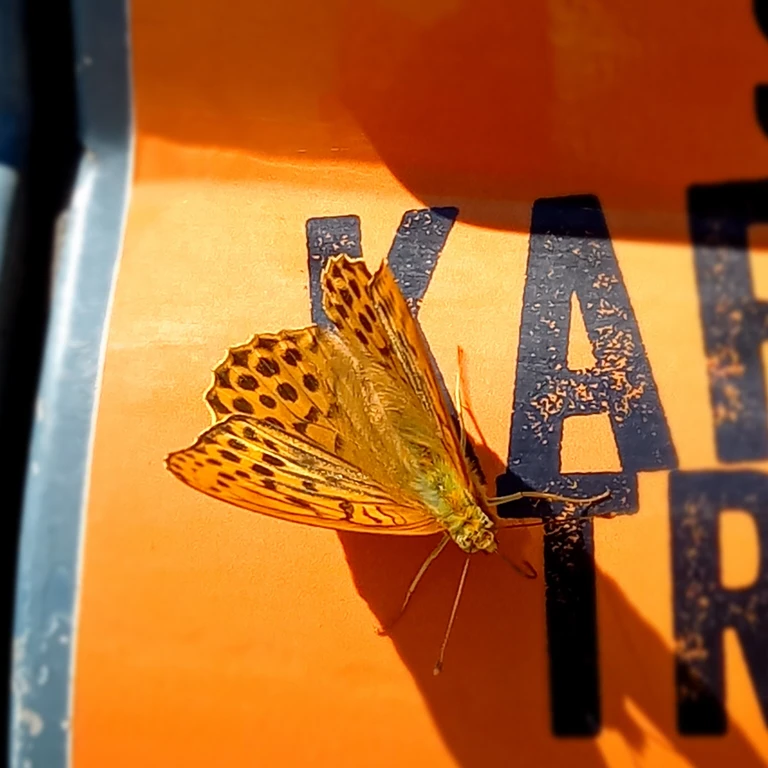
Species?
Argynnis paphia
